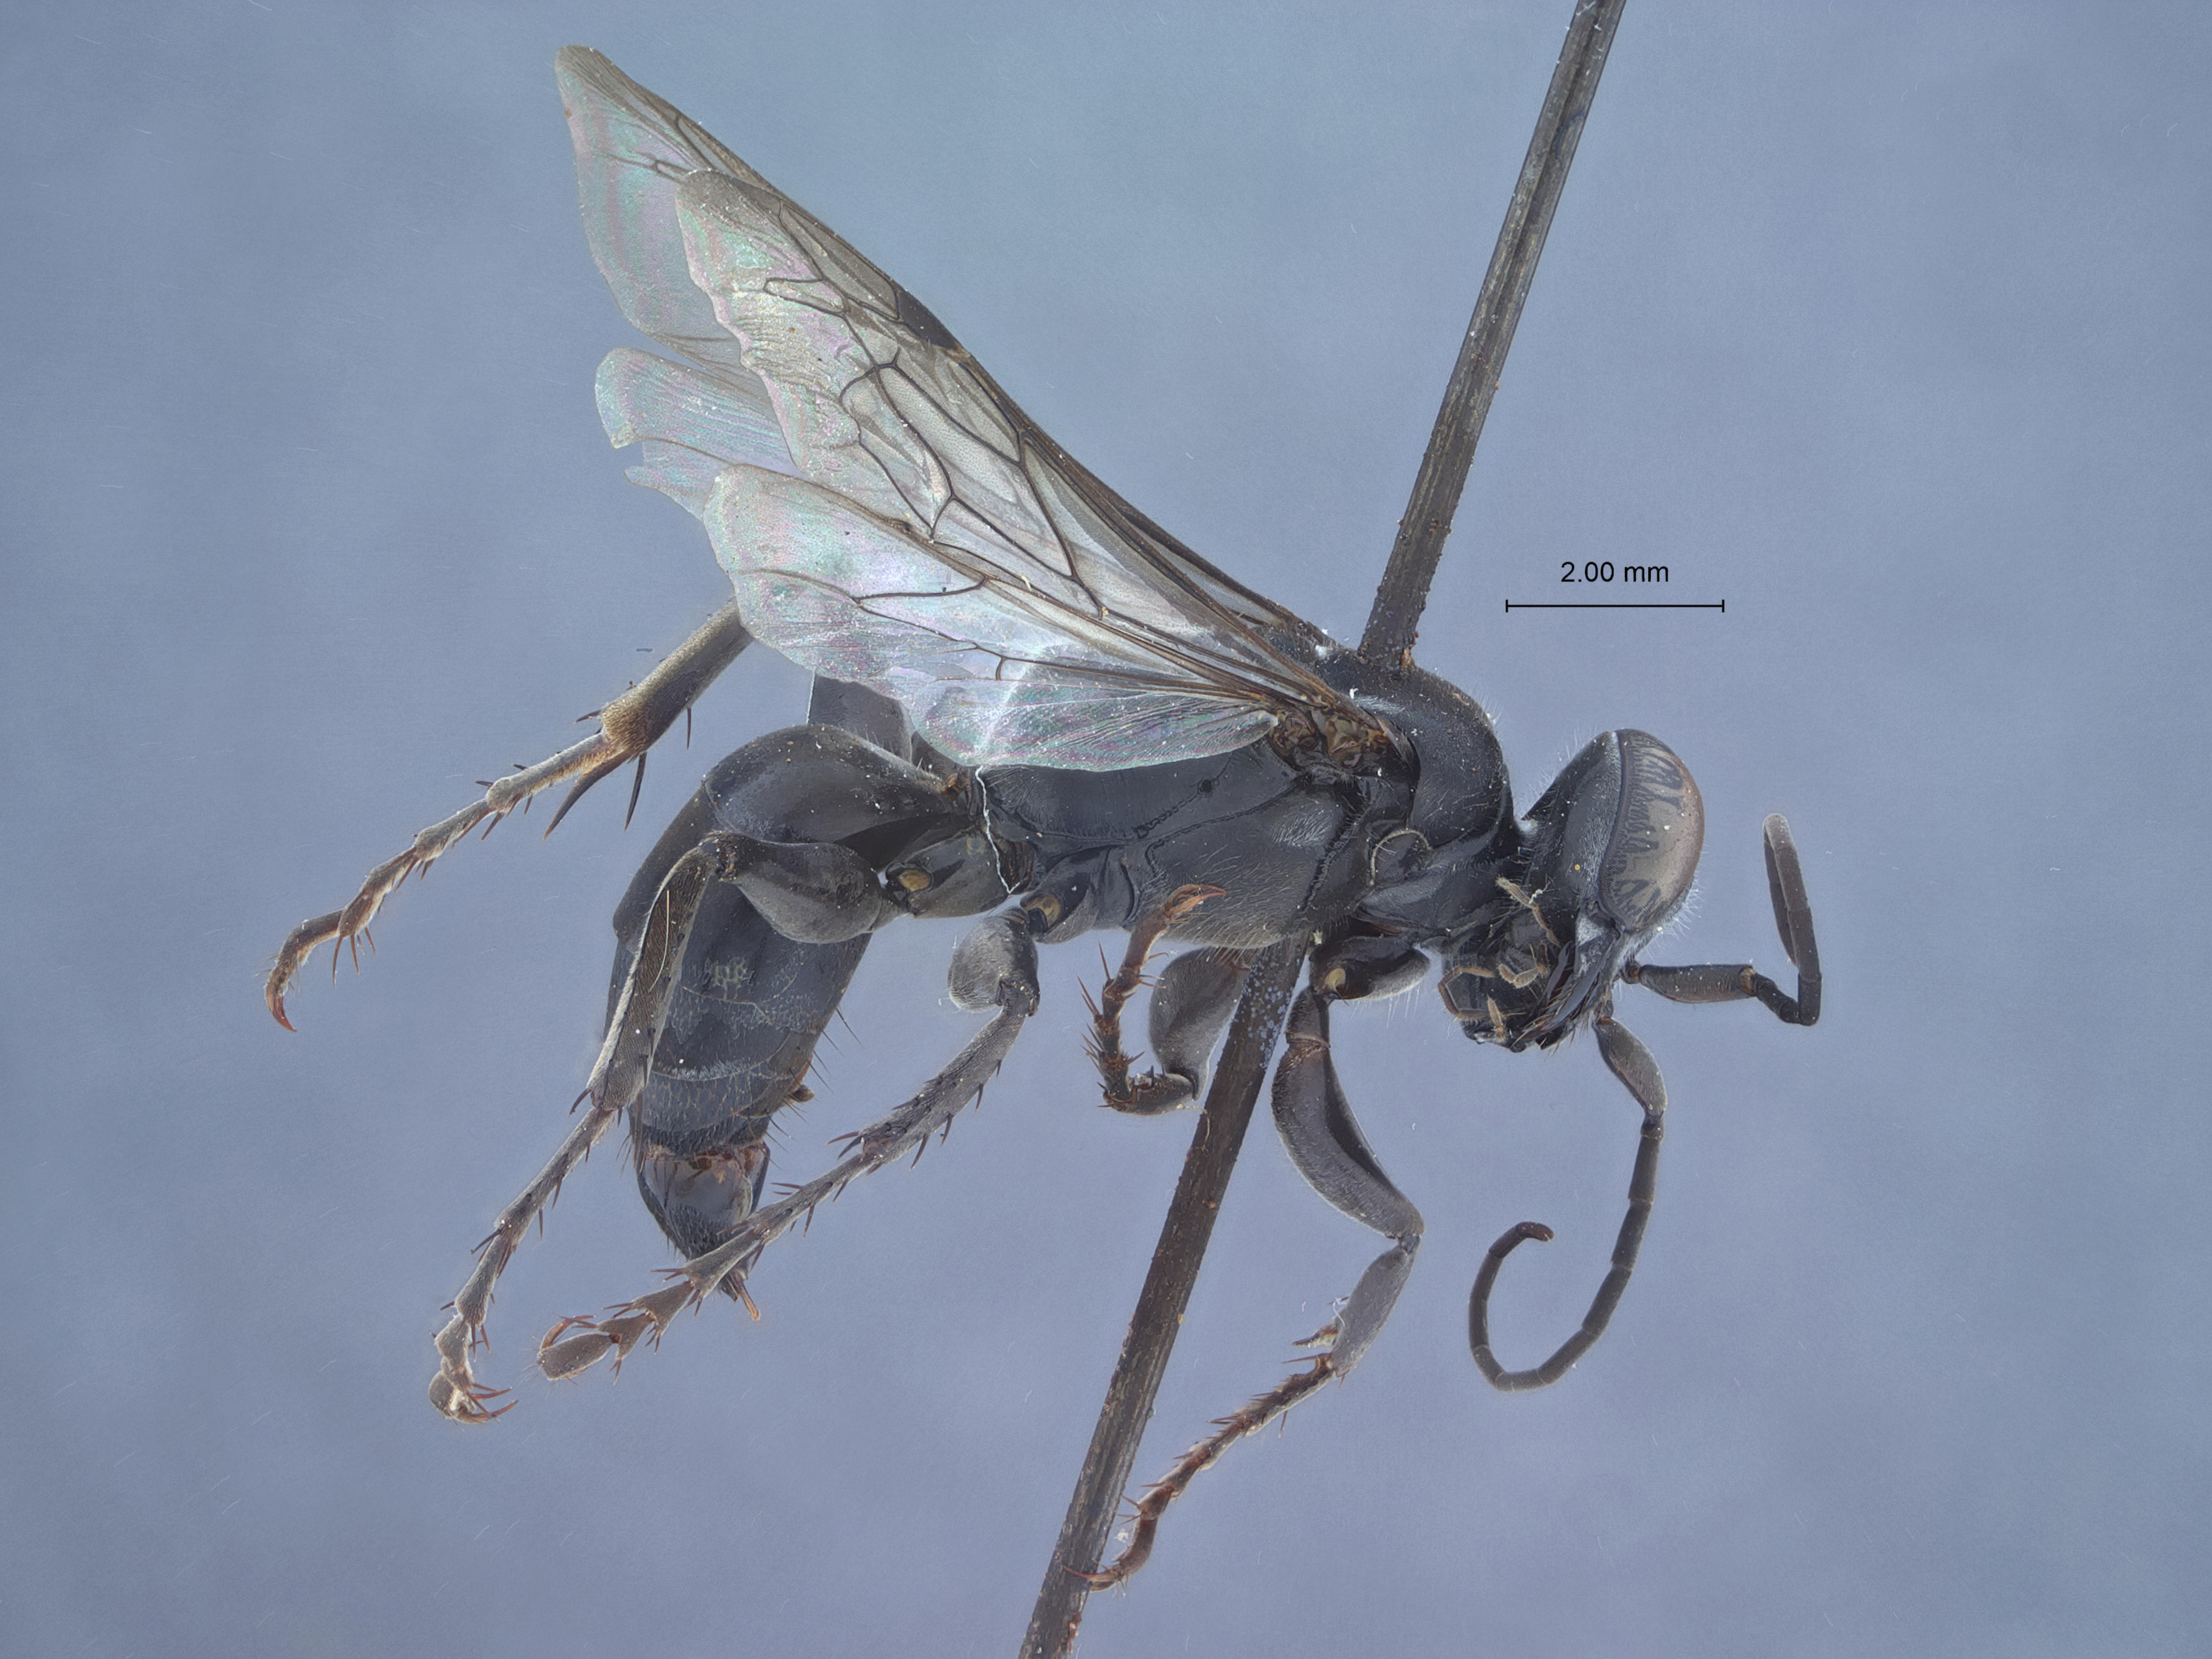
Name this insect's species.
Liris williamsi
